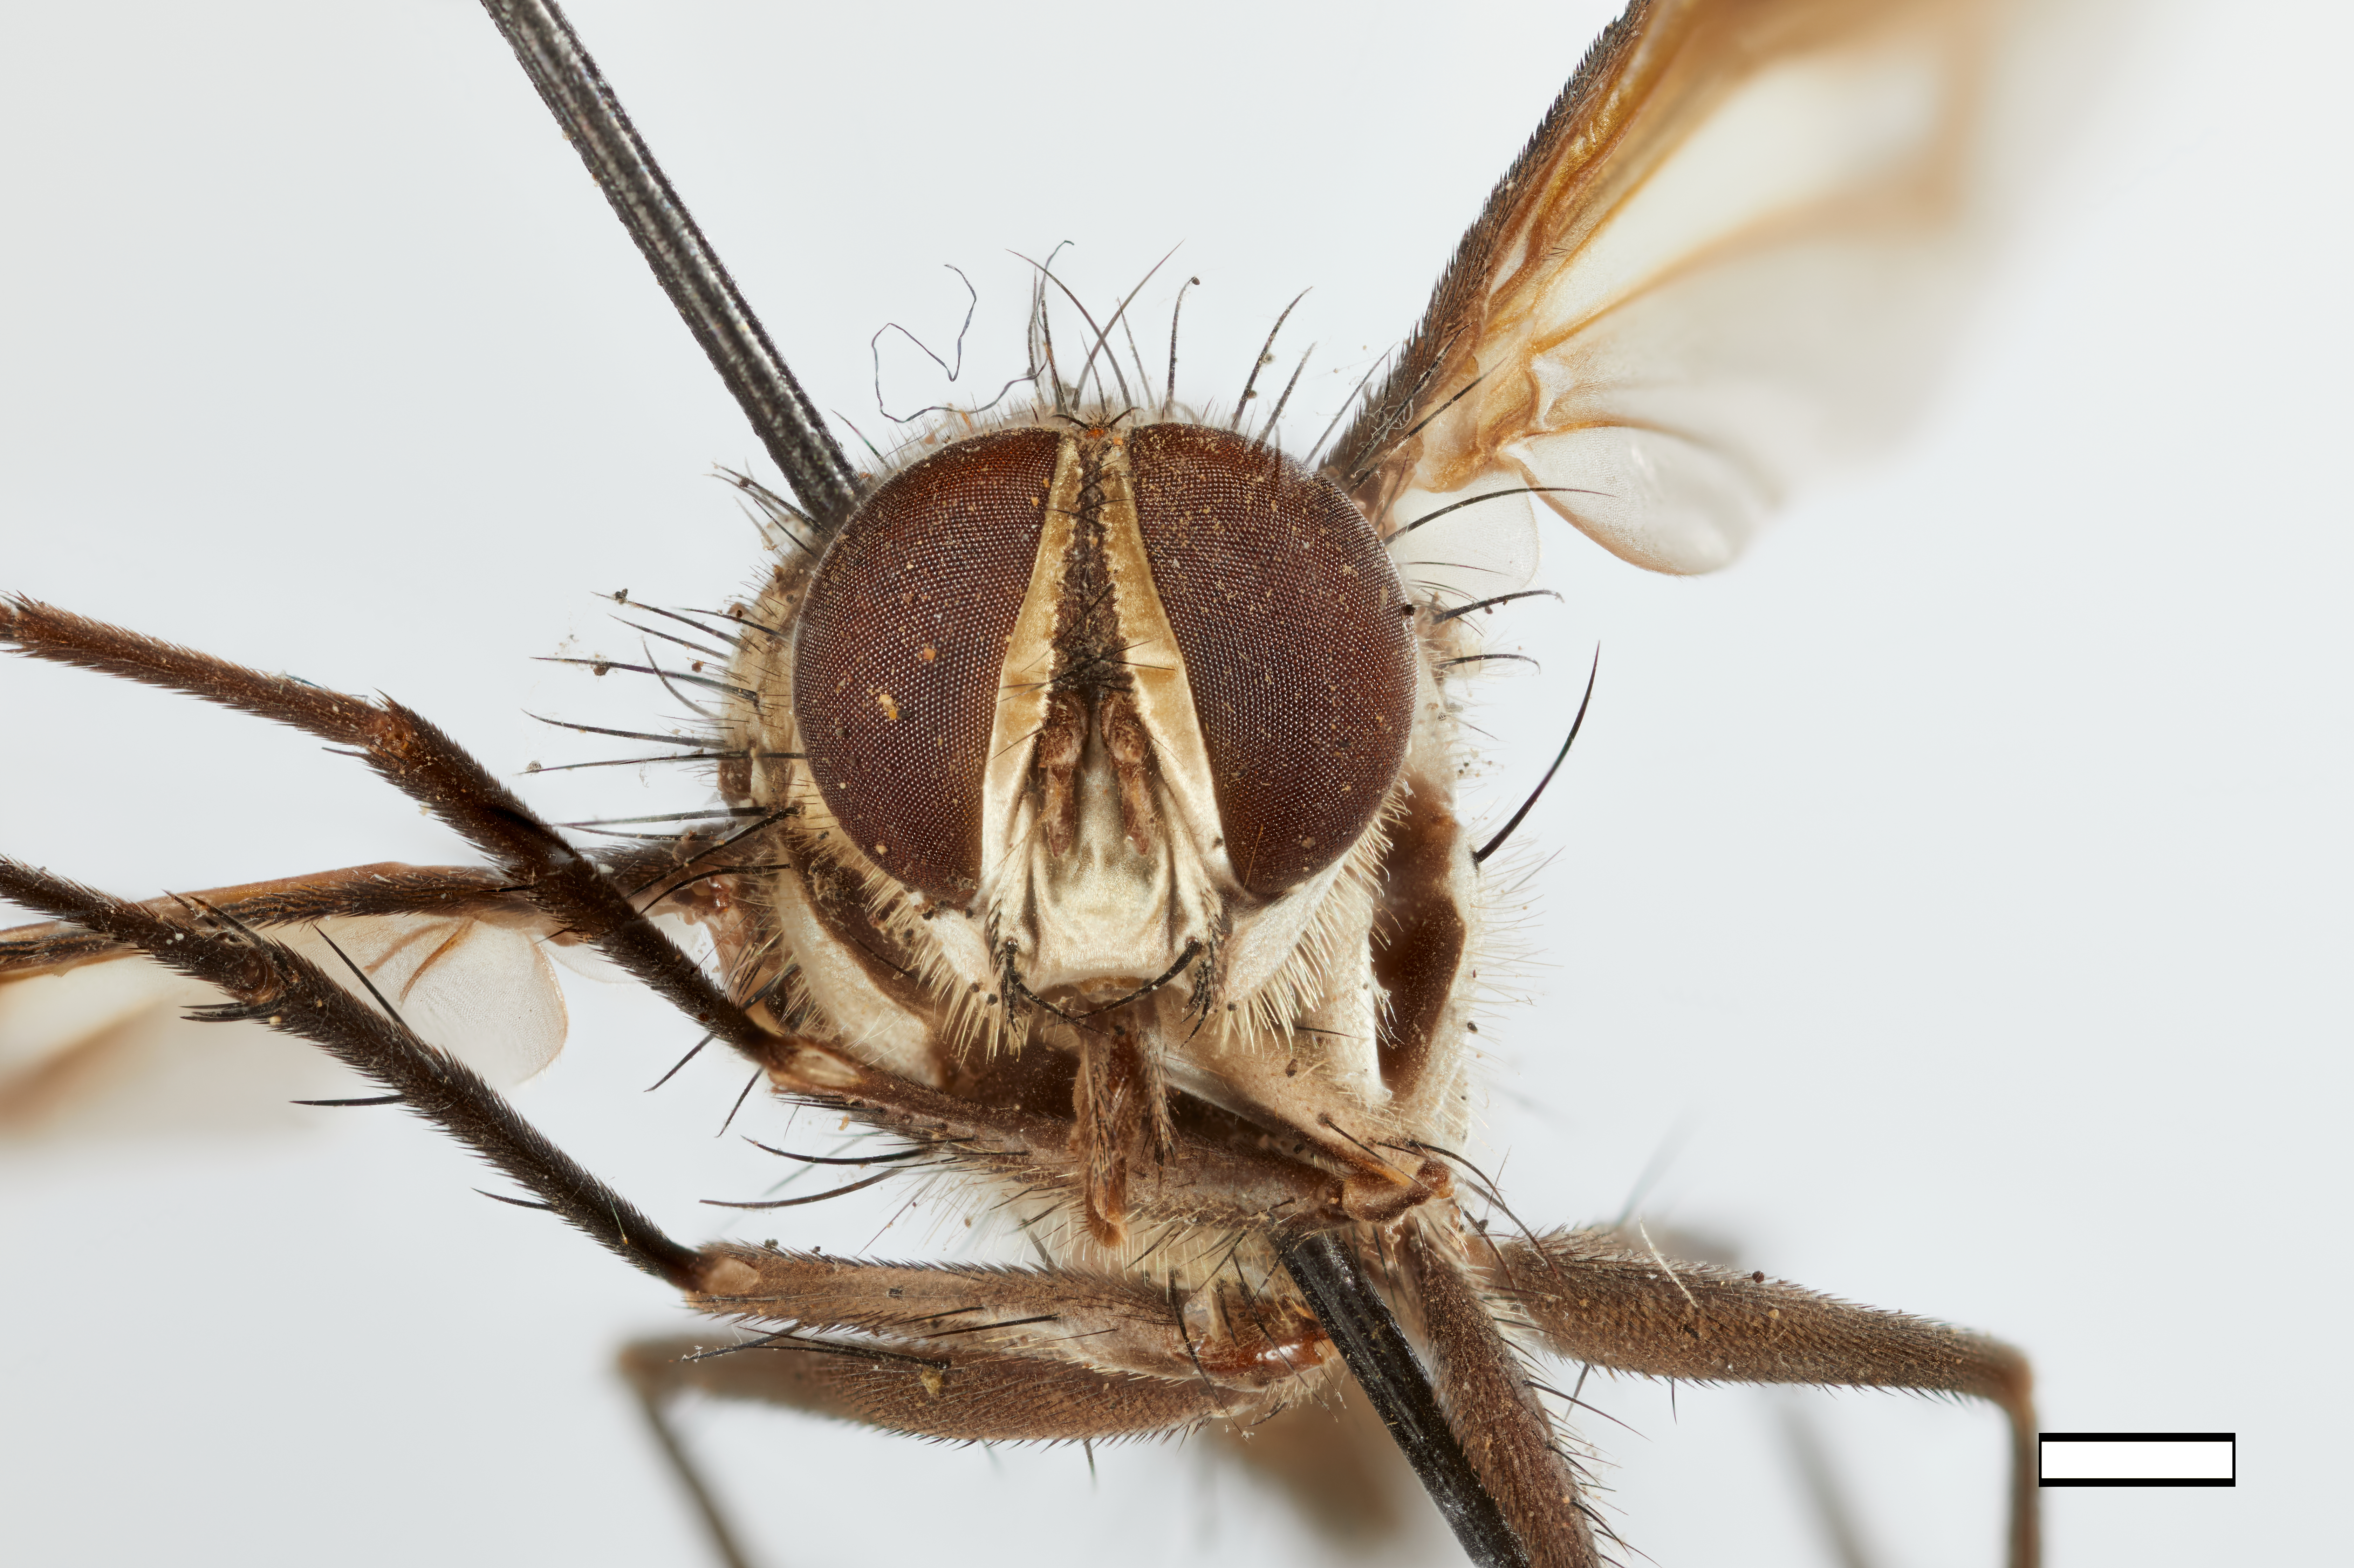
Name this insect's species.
Euantha interrupta
